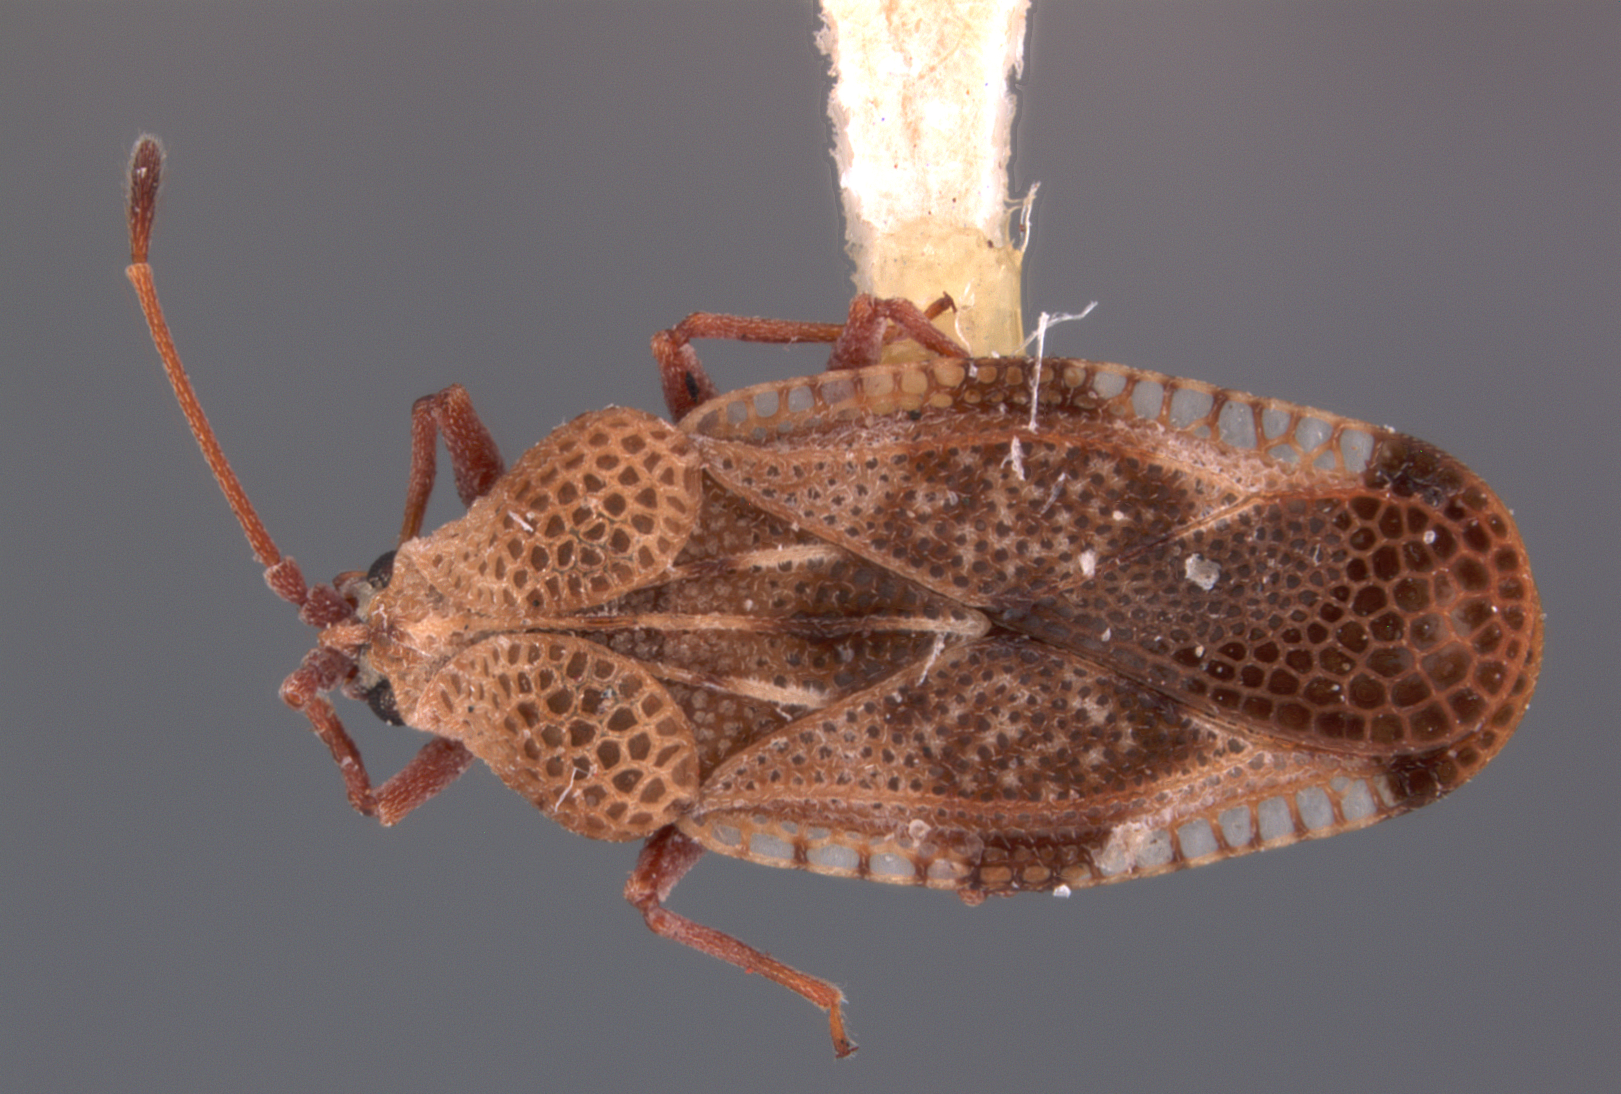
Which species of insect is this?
Cysteochila suensoni
